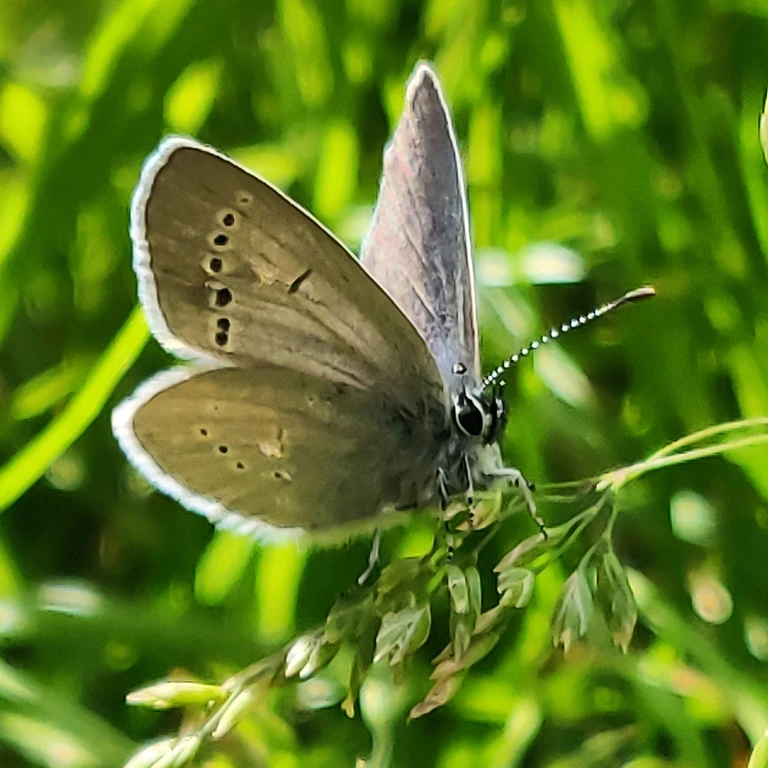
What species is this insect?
Cupido minimus
